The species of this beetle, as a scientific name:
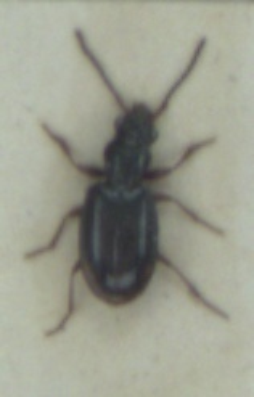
Bembidion doris
